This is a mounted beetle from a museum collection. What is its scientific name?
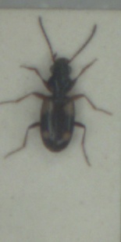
Bembidion quadrimaculatum
